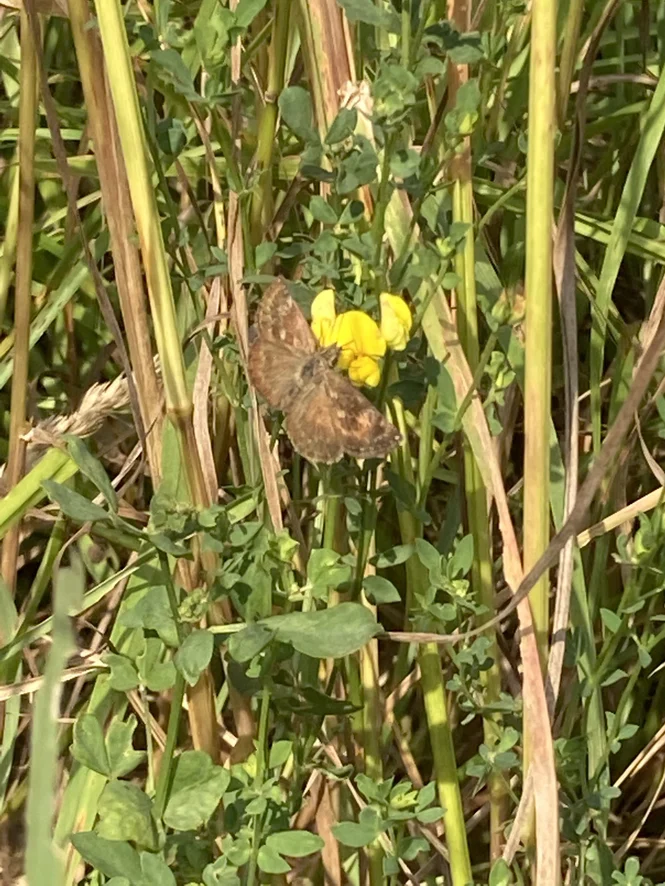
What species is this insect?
Erynnis tages
